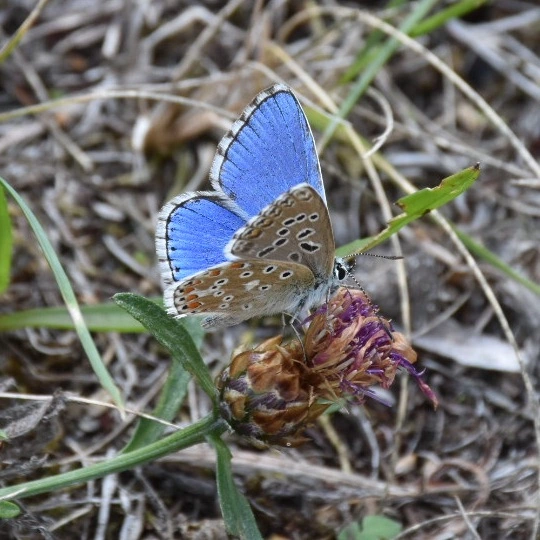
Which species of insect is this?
Lysandra bellargus
